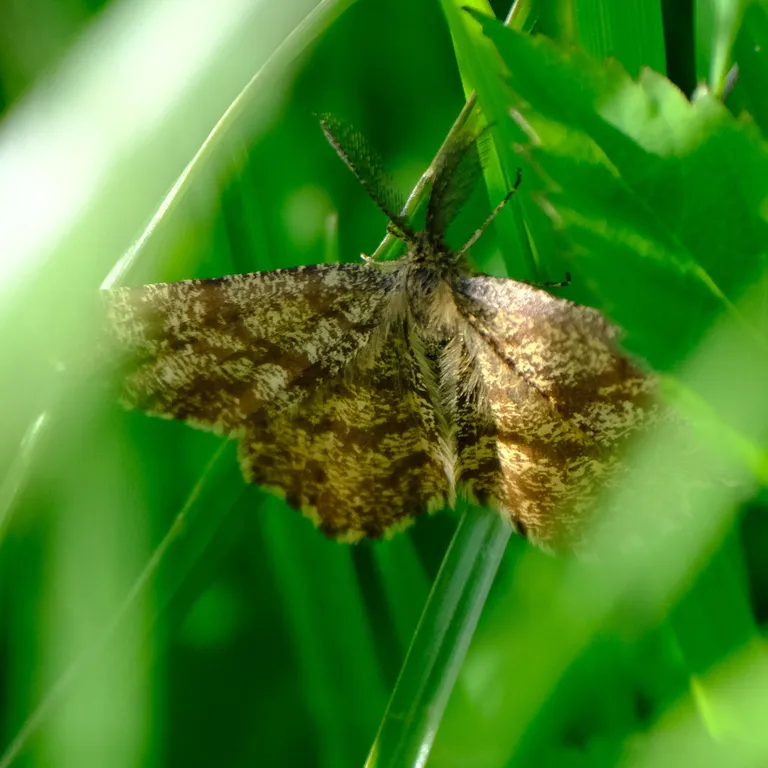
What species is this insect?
Ematurga atomaria
